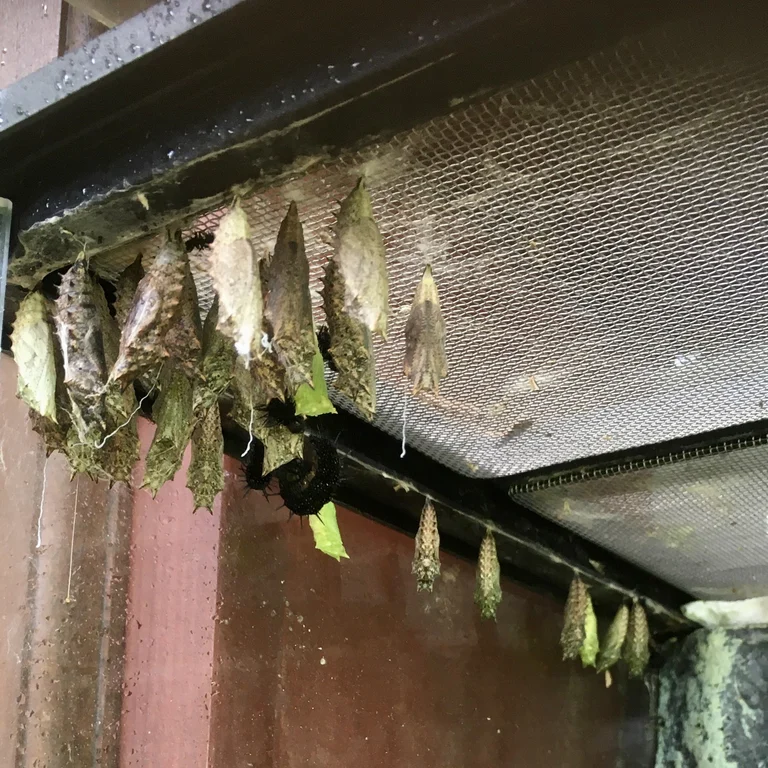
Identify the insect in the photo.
Aglais io
